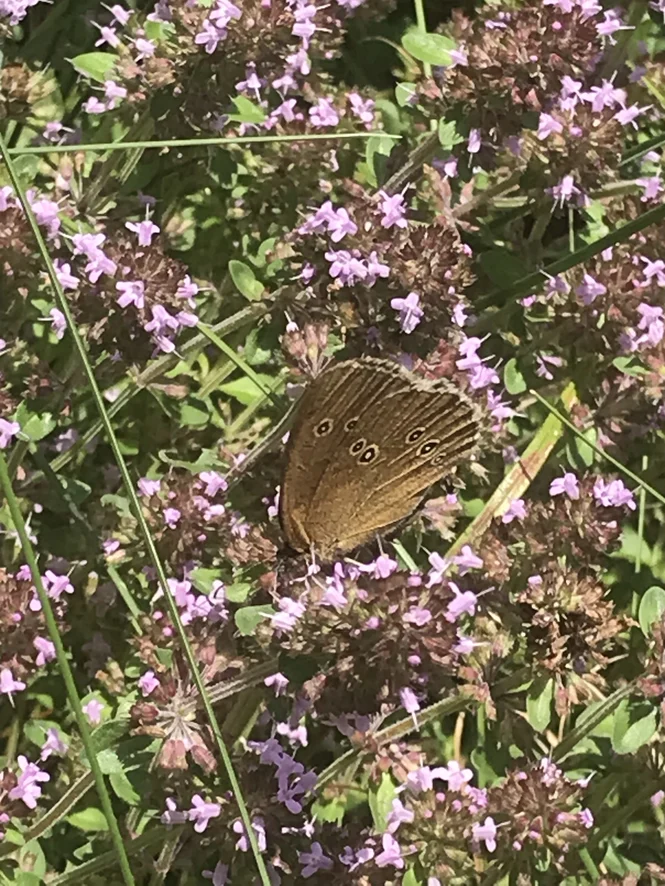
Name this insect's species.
Aphantopus hyperantus
